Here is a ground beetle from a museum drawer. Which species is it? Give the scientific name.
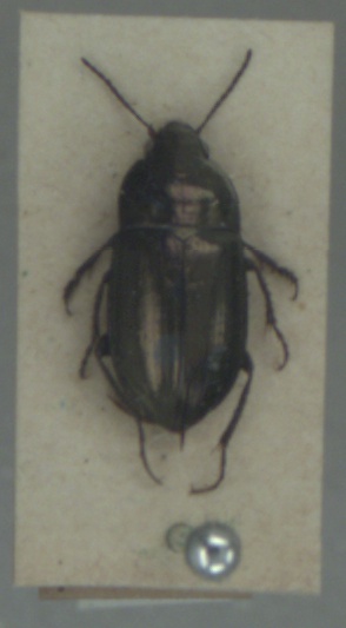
Amara famelica
